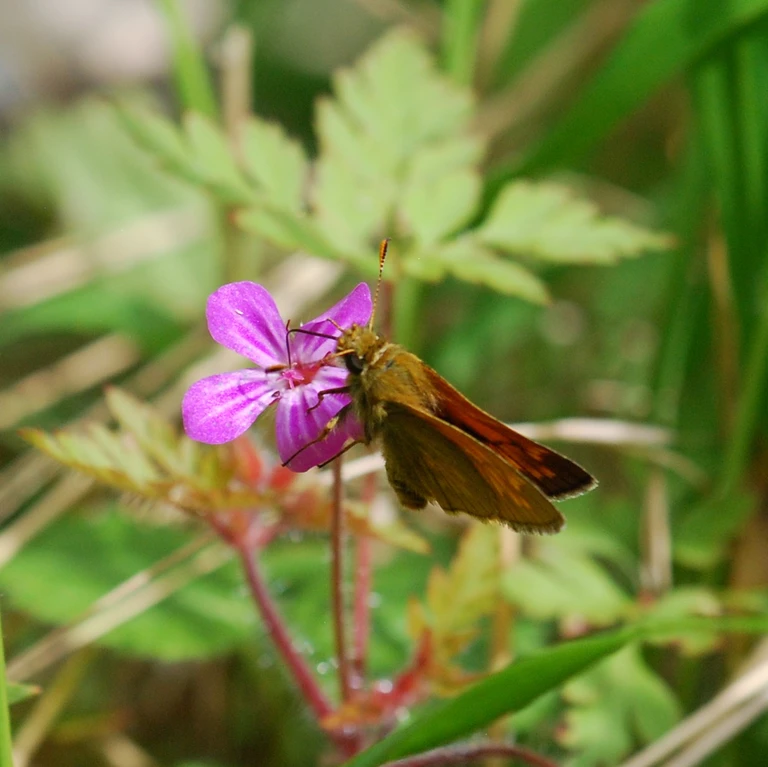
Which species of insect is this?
Ochlodes sylvanus (also Ochlodes venata)
